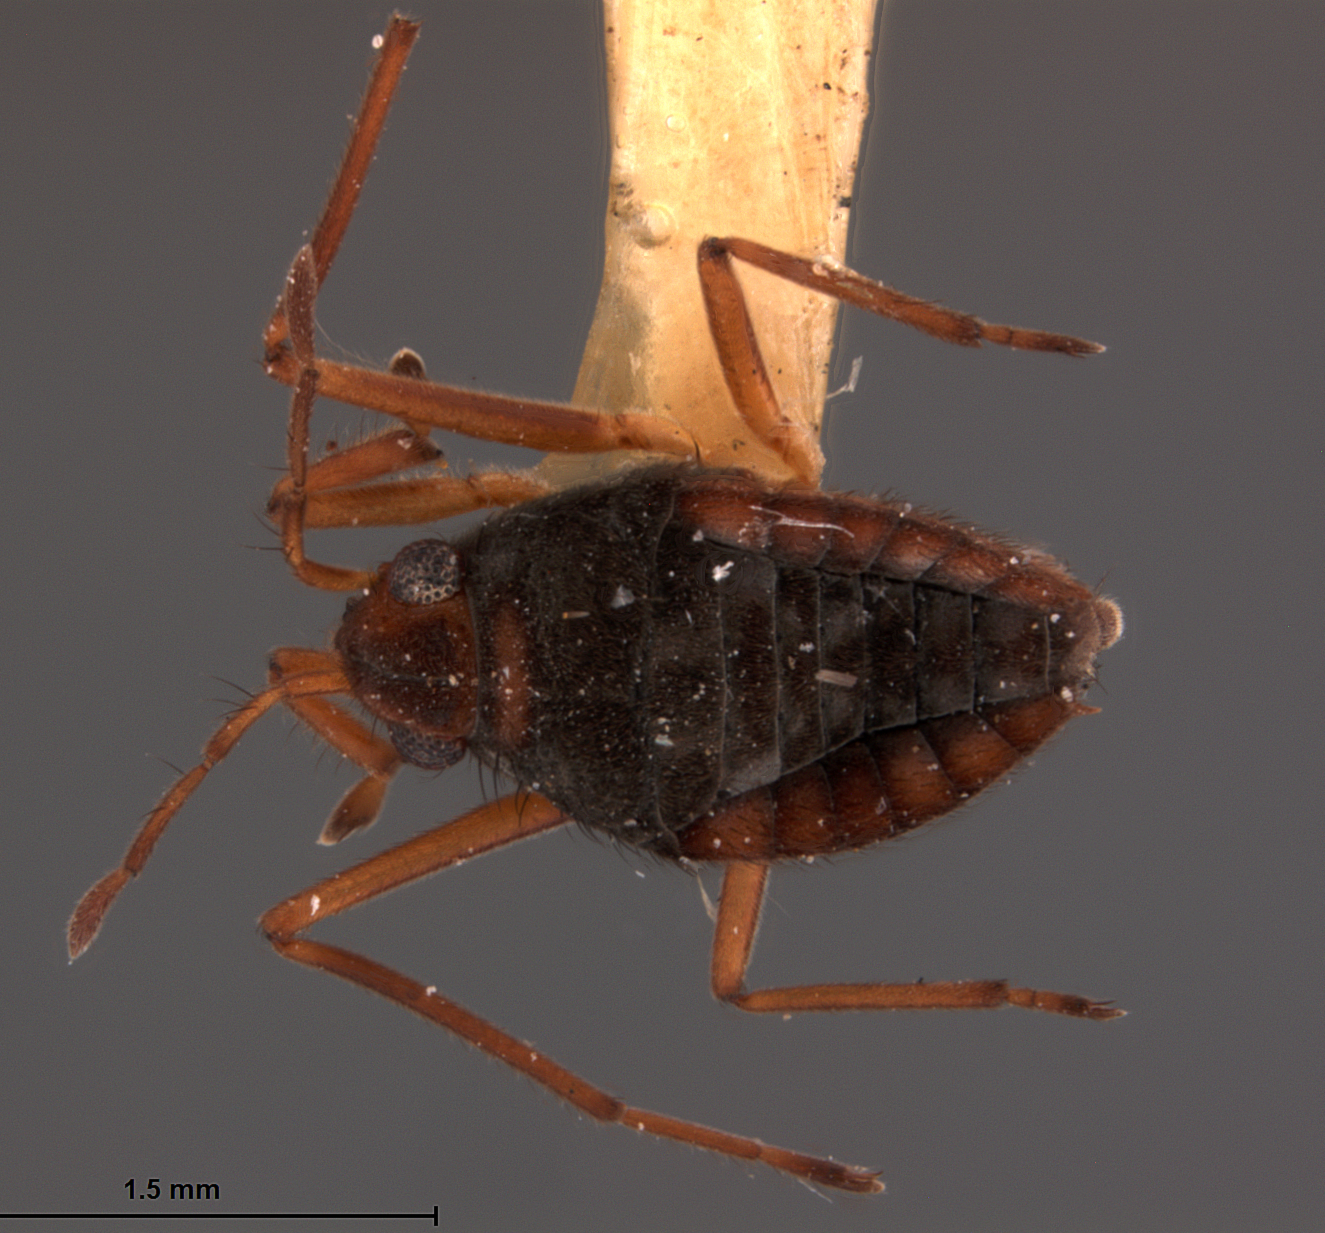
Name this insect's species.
Microvelia turmalis
